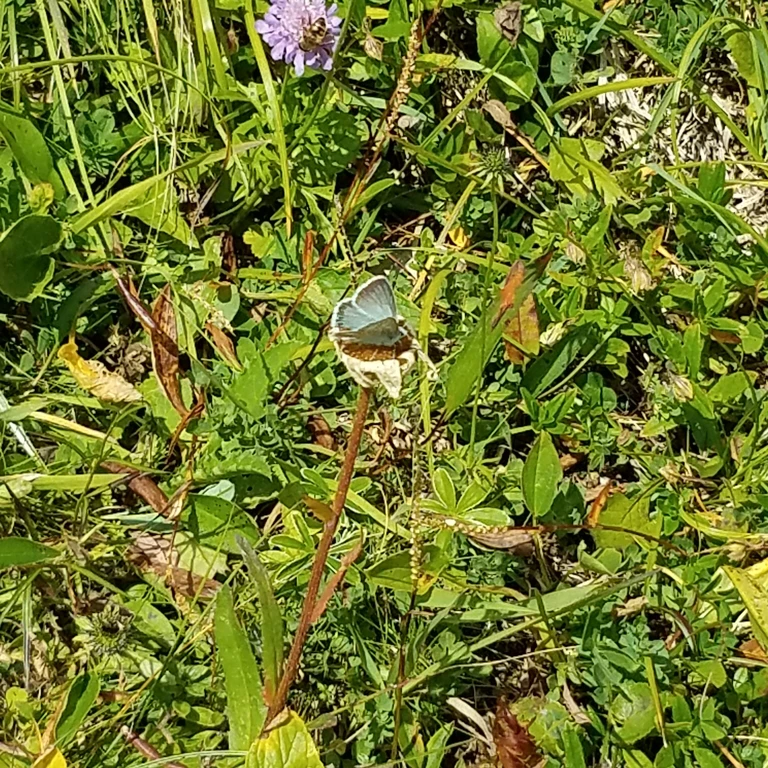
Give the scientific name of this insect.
Lysandra coridon
